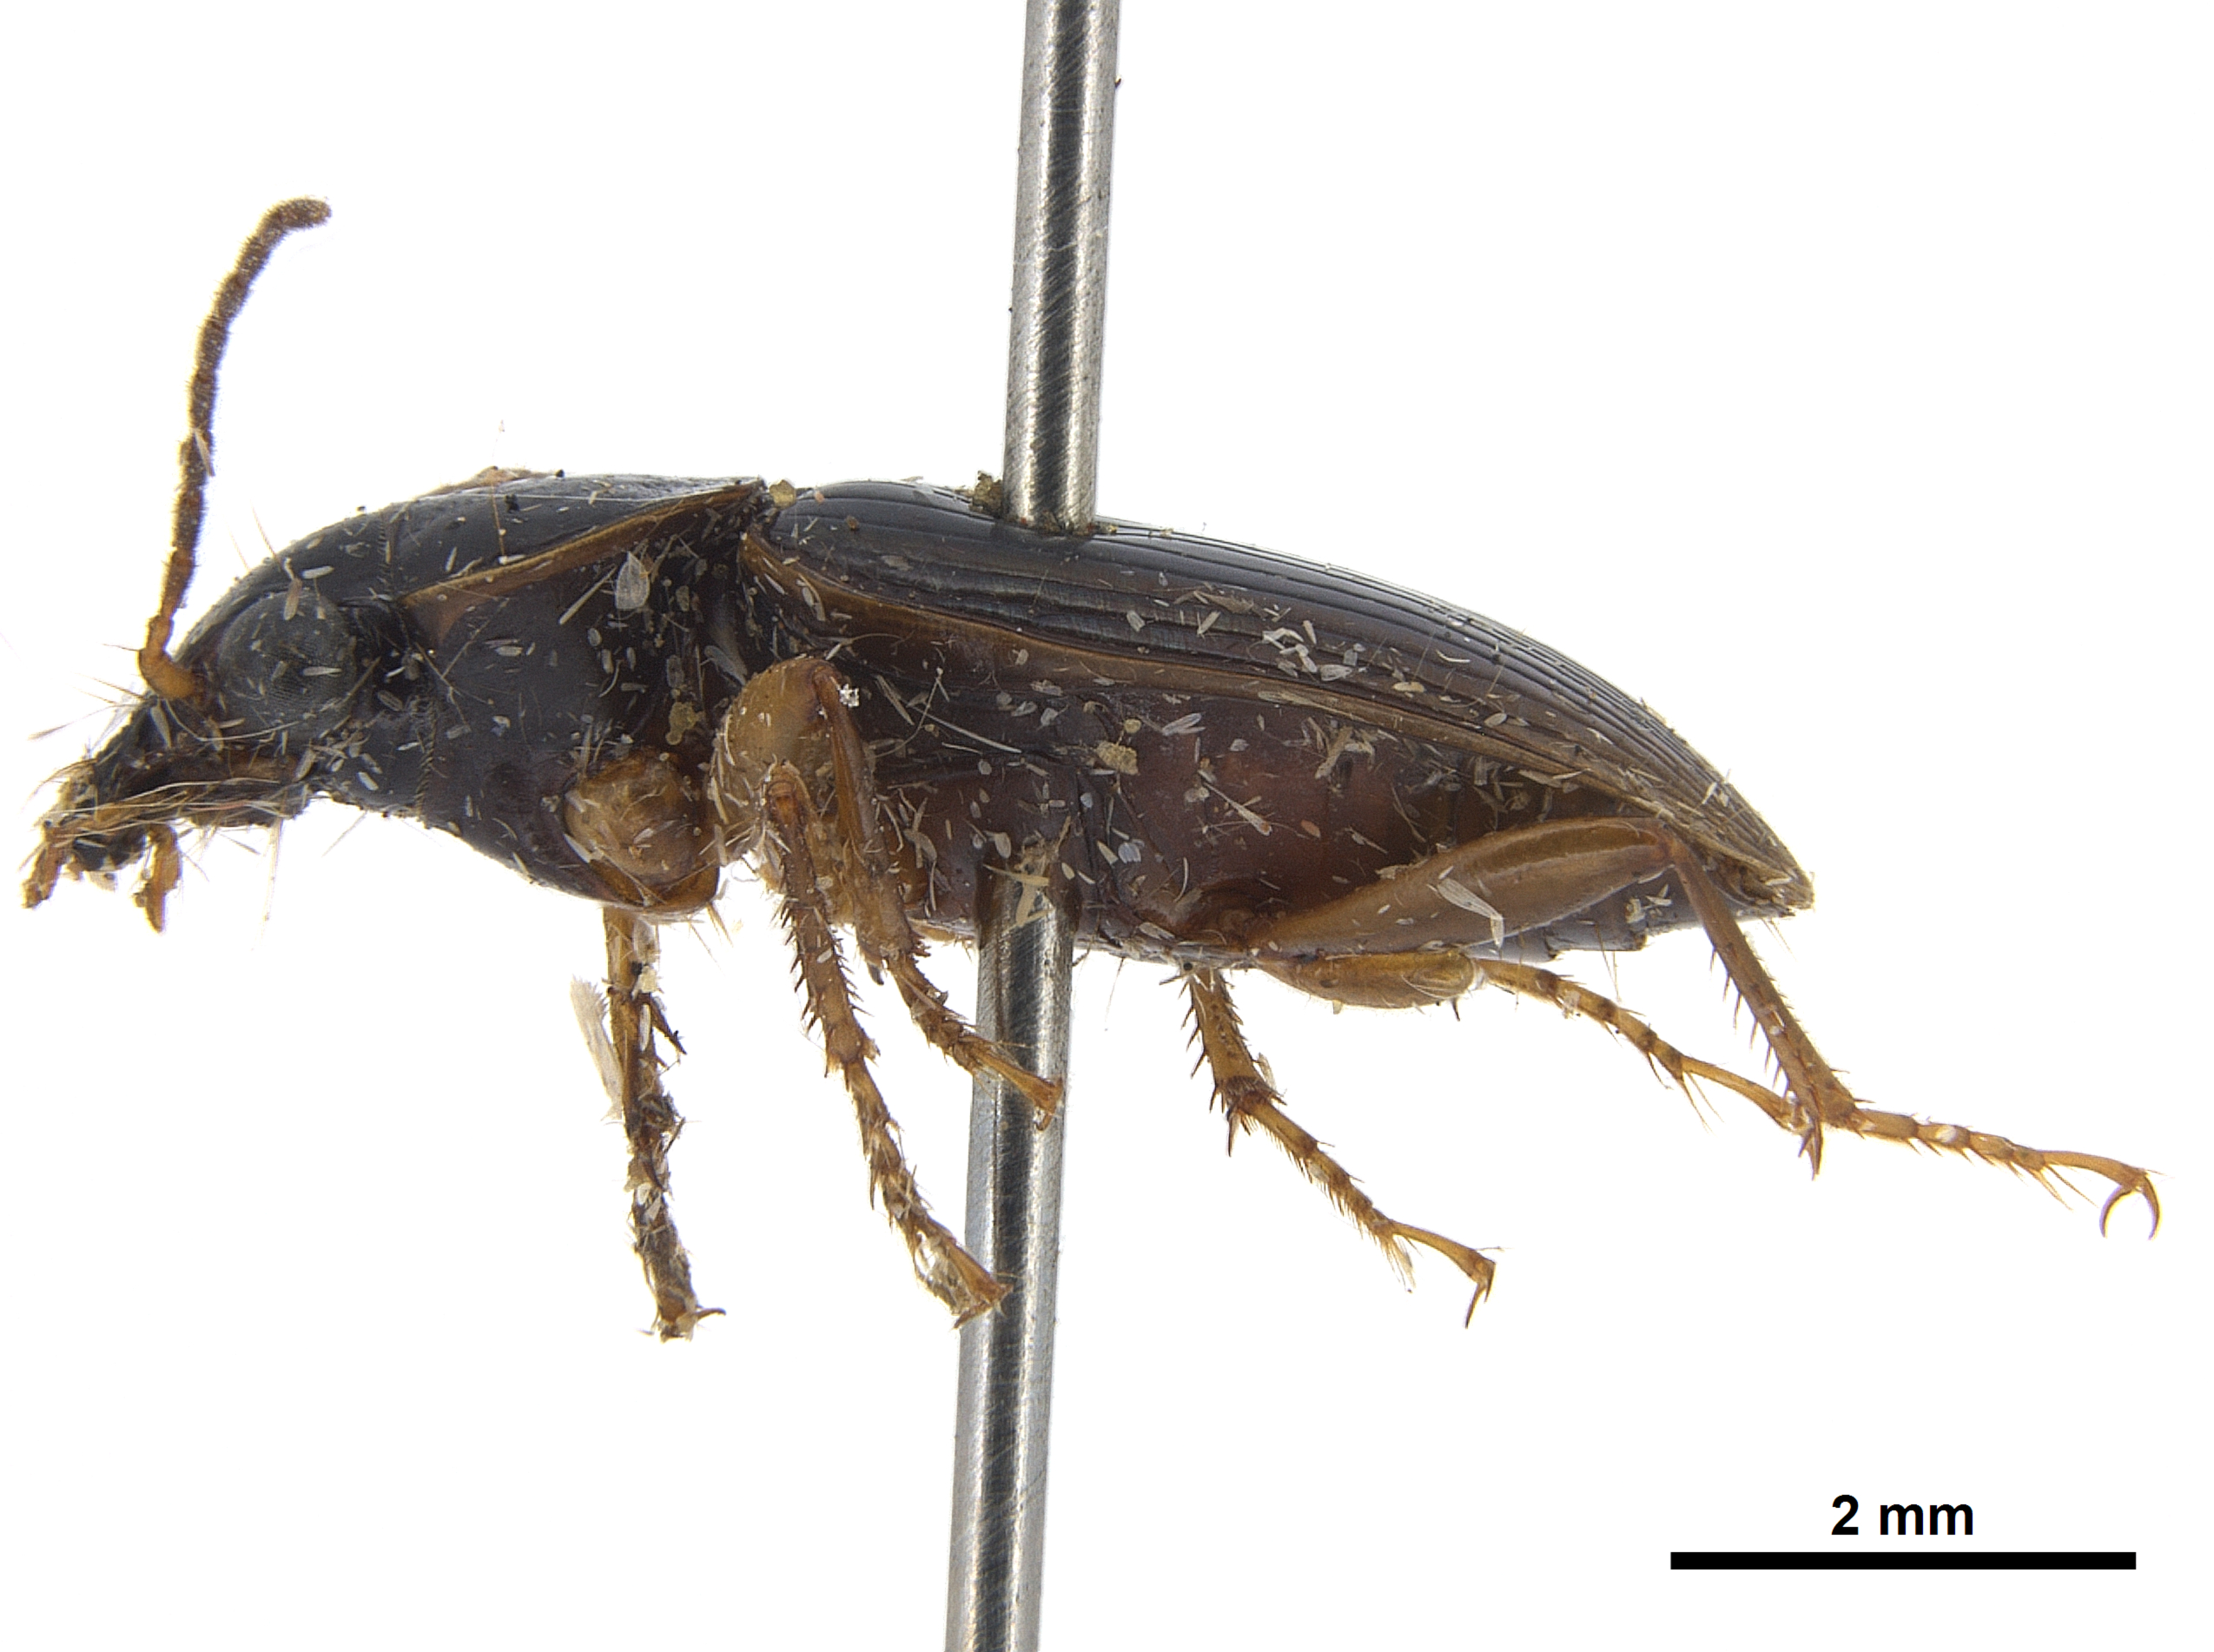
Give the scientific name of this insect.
Loxoncus microgonus (also Anoplogenius microgenus)
